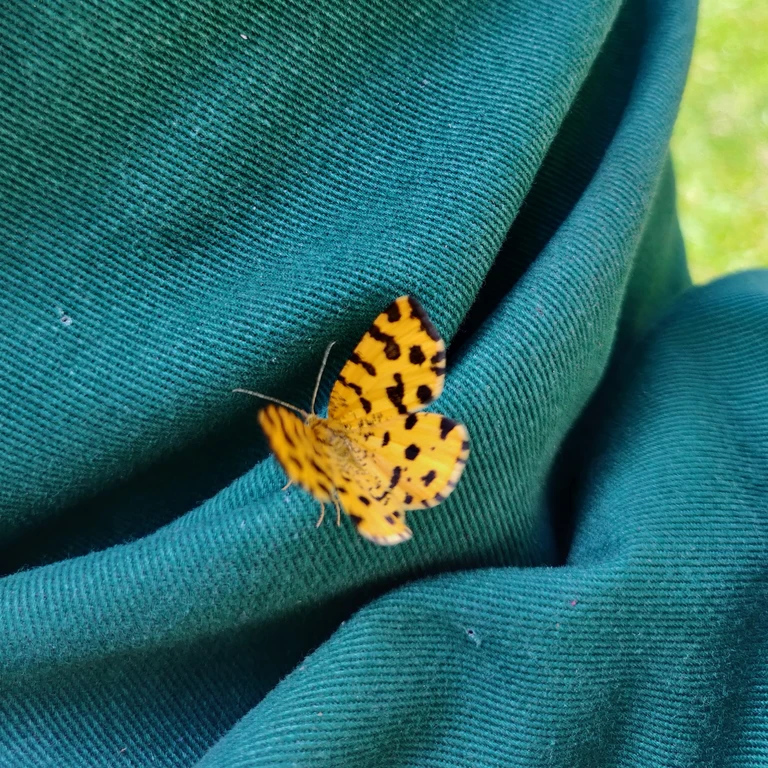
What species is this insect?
Pseudopanthera macularia
